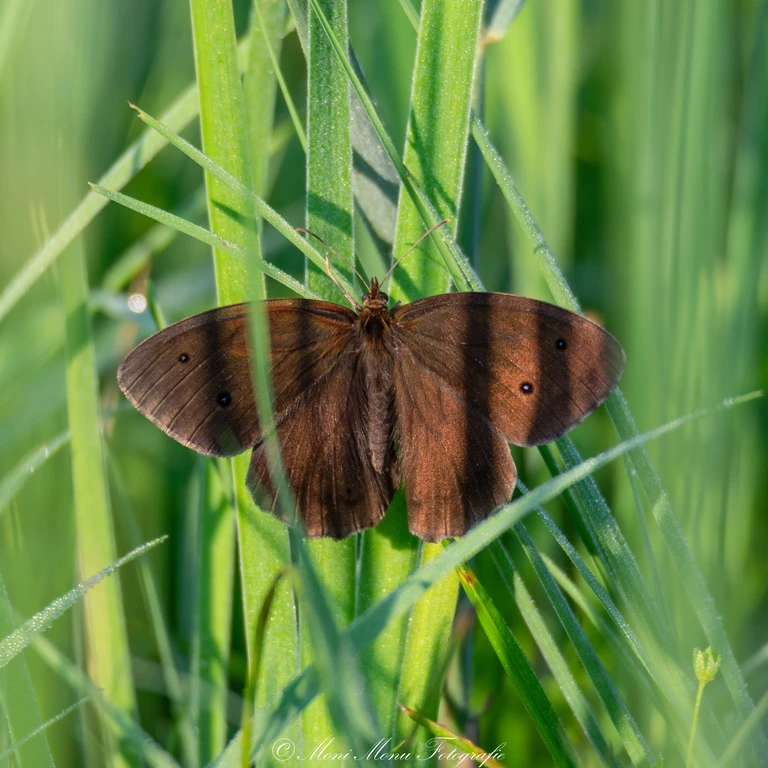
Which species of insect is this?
Minois dryas
